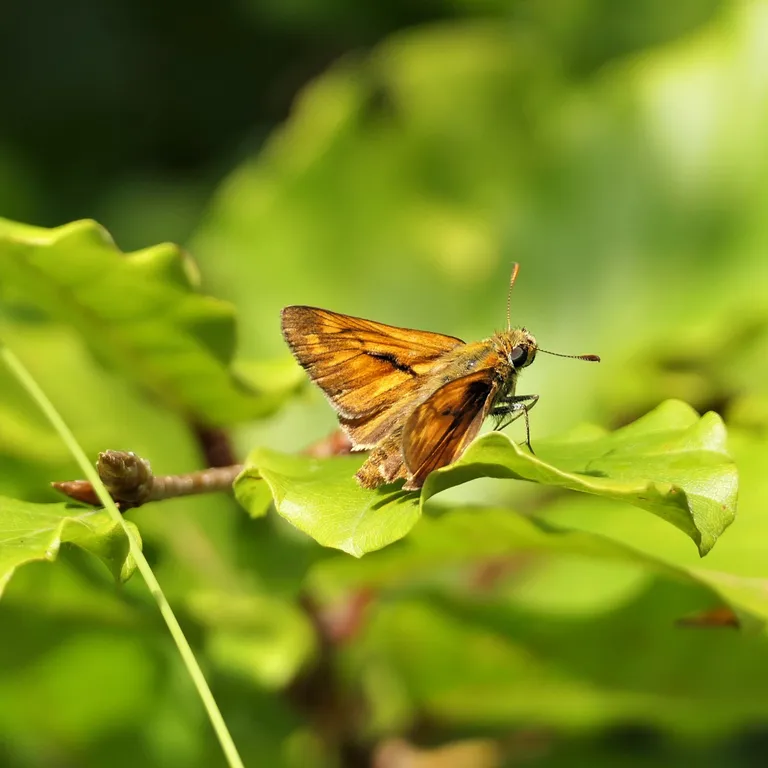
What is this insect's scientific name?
Ochlodes sylvanus (also Ochlodes venata)
